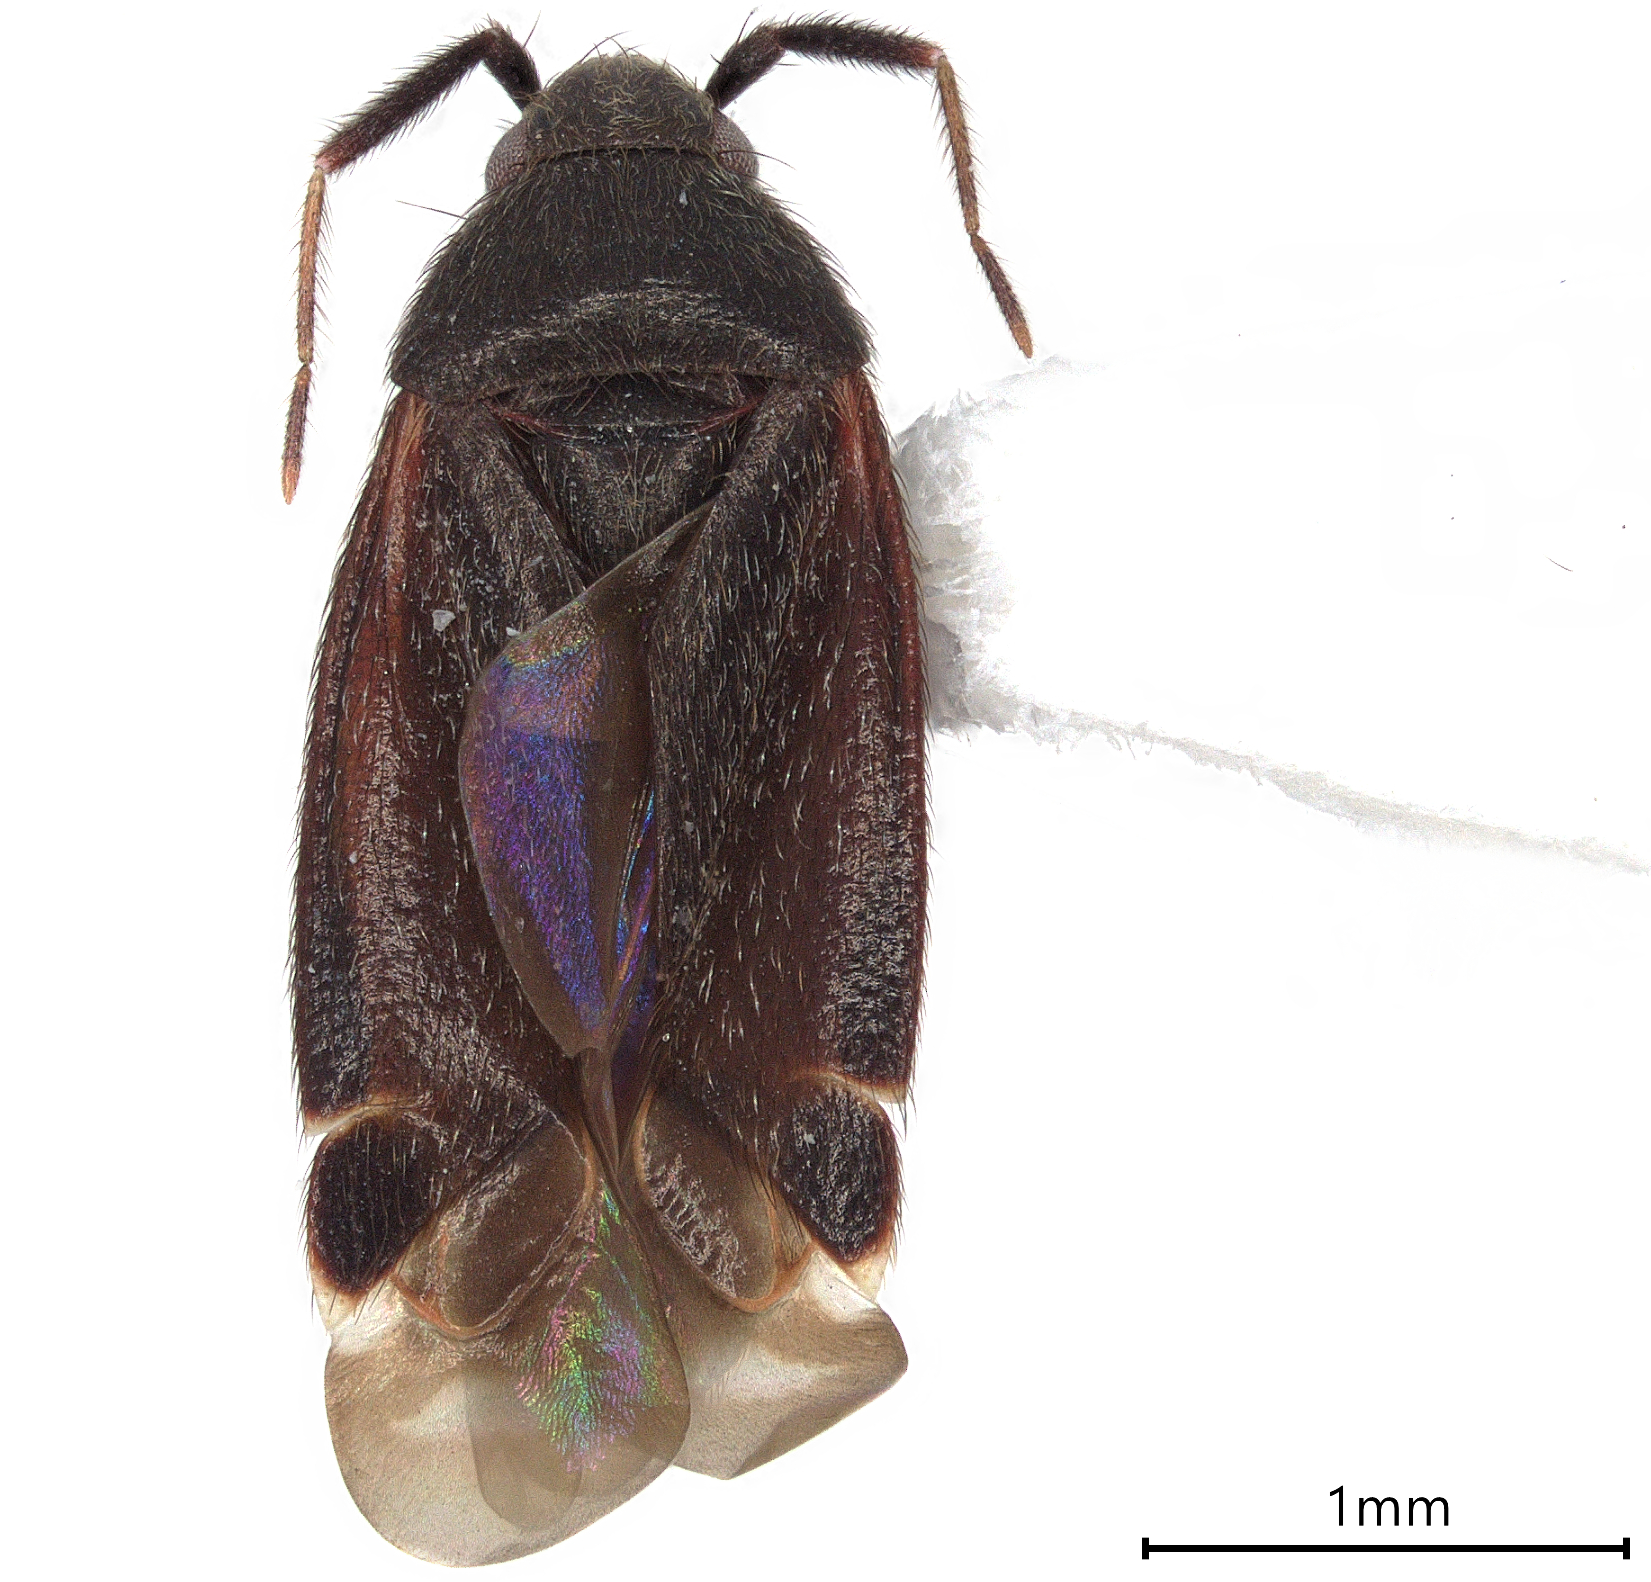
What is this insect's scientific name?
Ranzovius moerens
